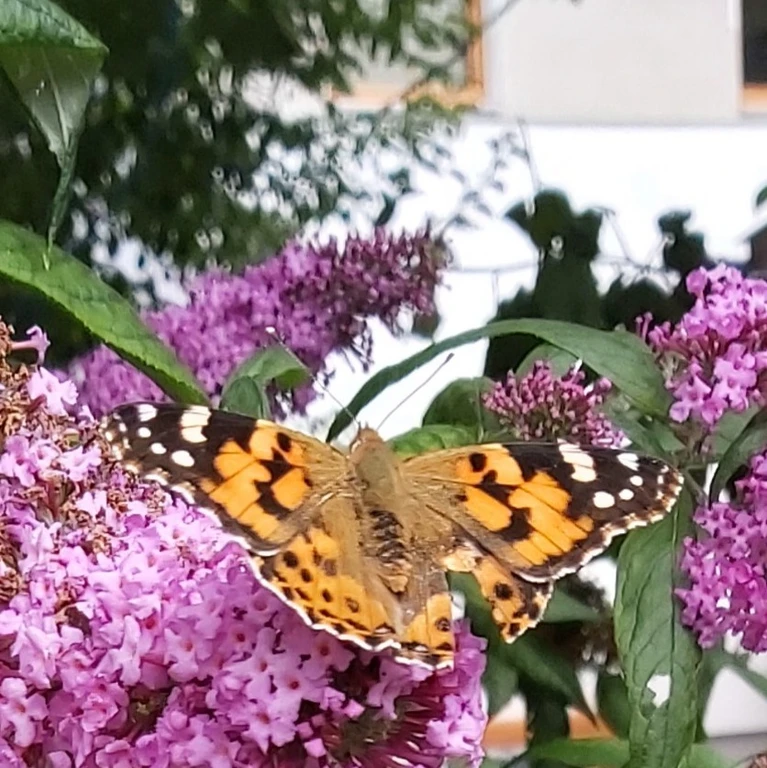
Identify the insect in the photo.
Vanessa cardui
